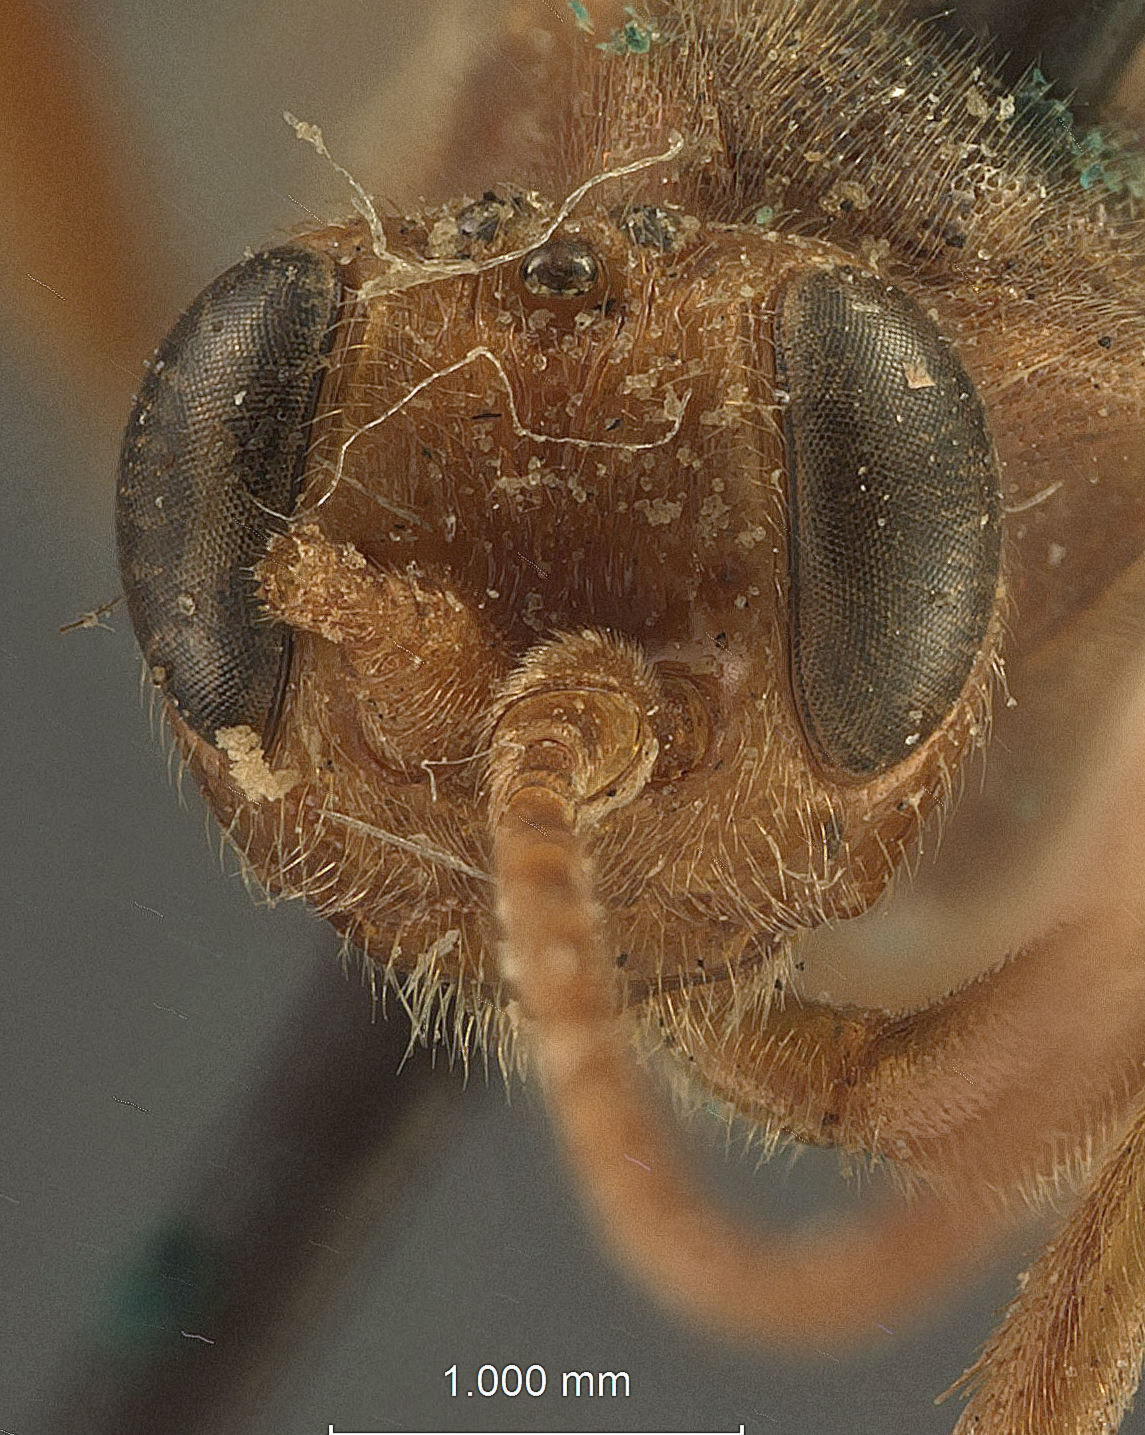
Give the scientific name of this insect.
Ichneumon brevipennis
